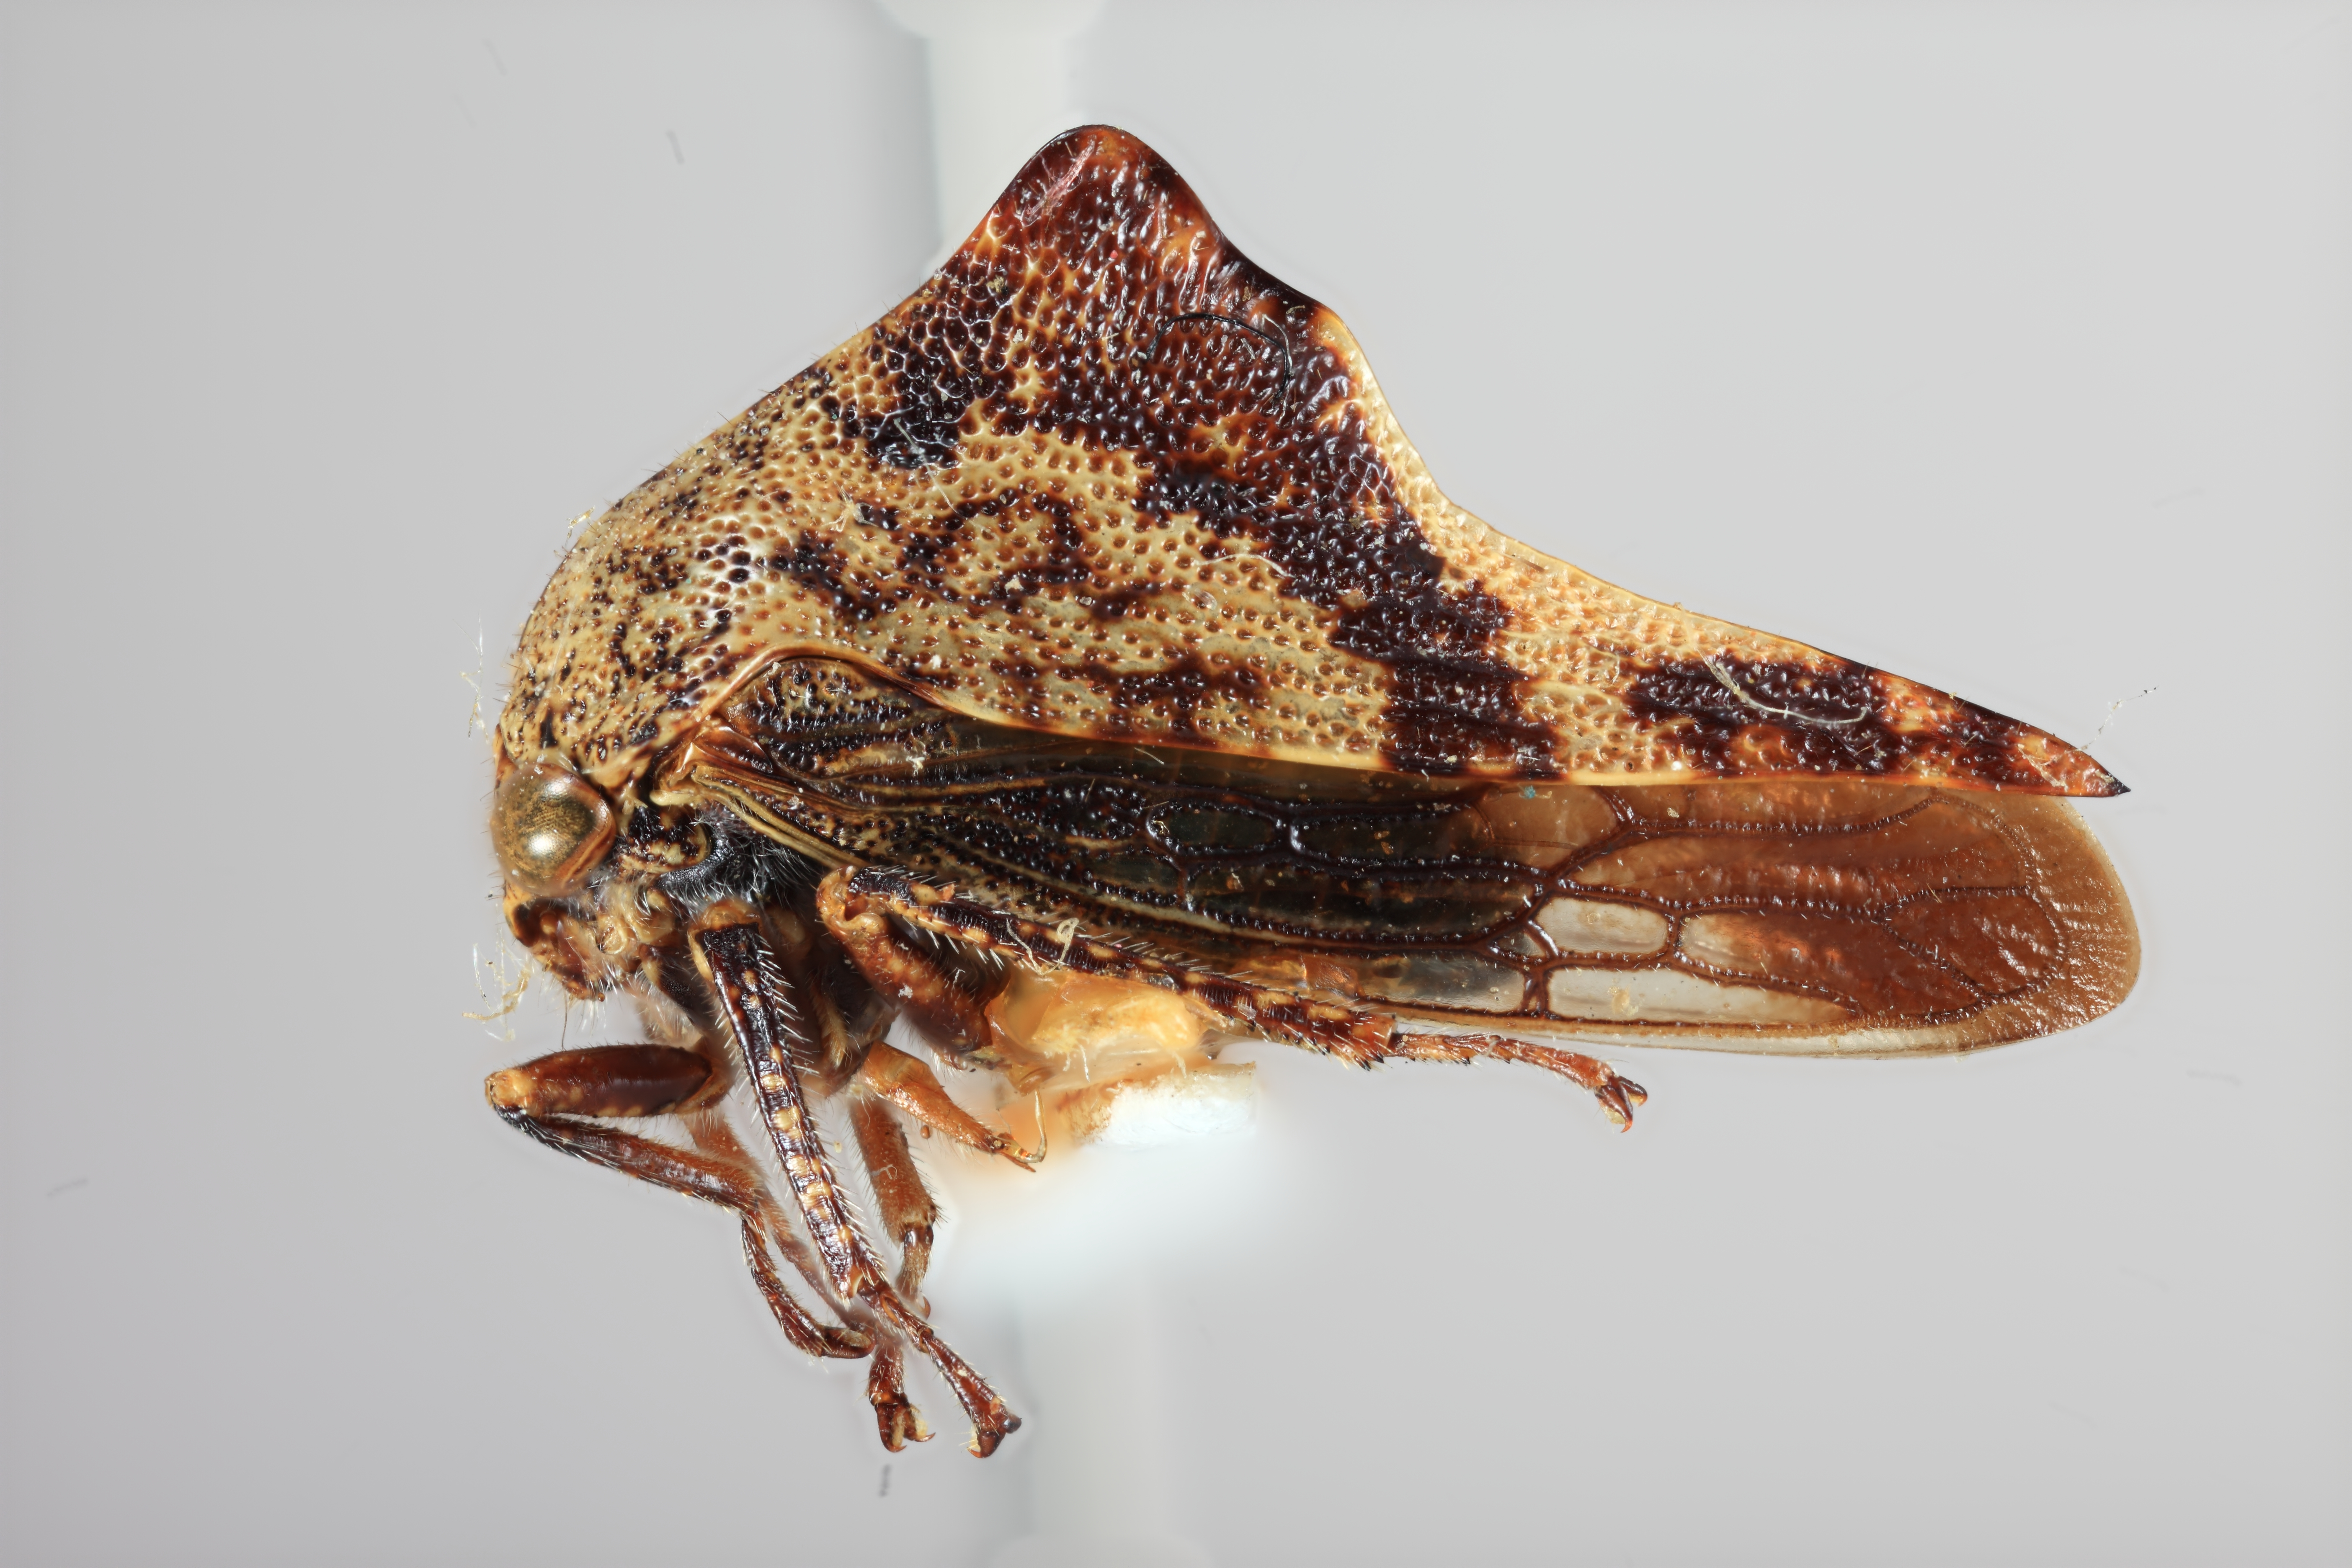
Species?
Telonaca tremulata
